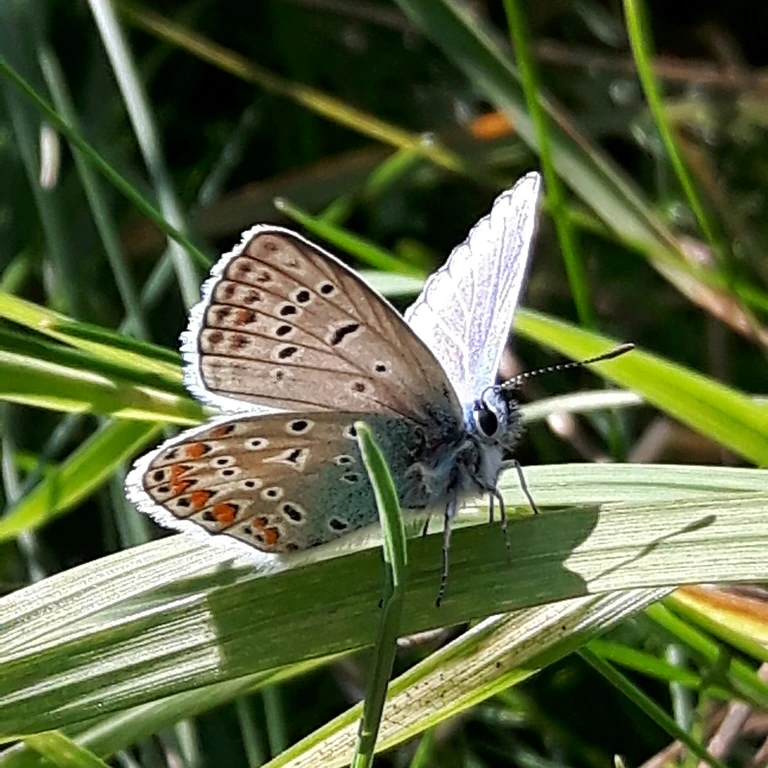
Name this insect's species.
Polyommatus icarus
